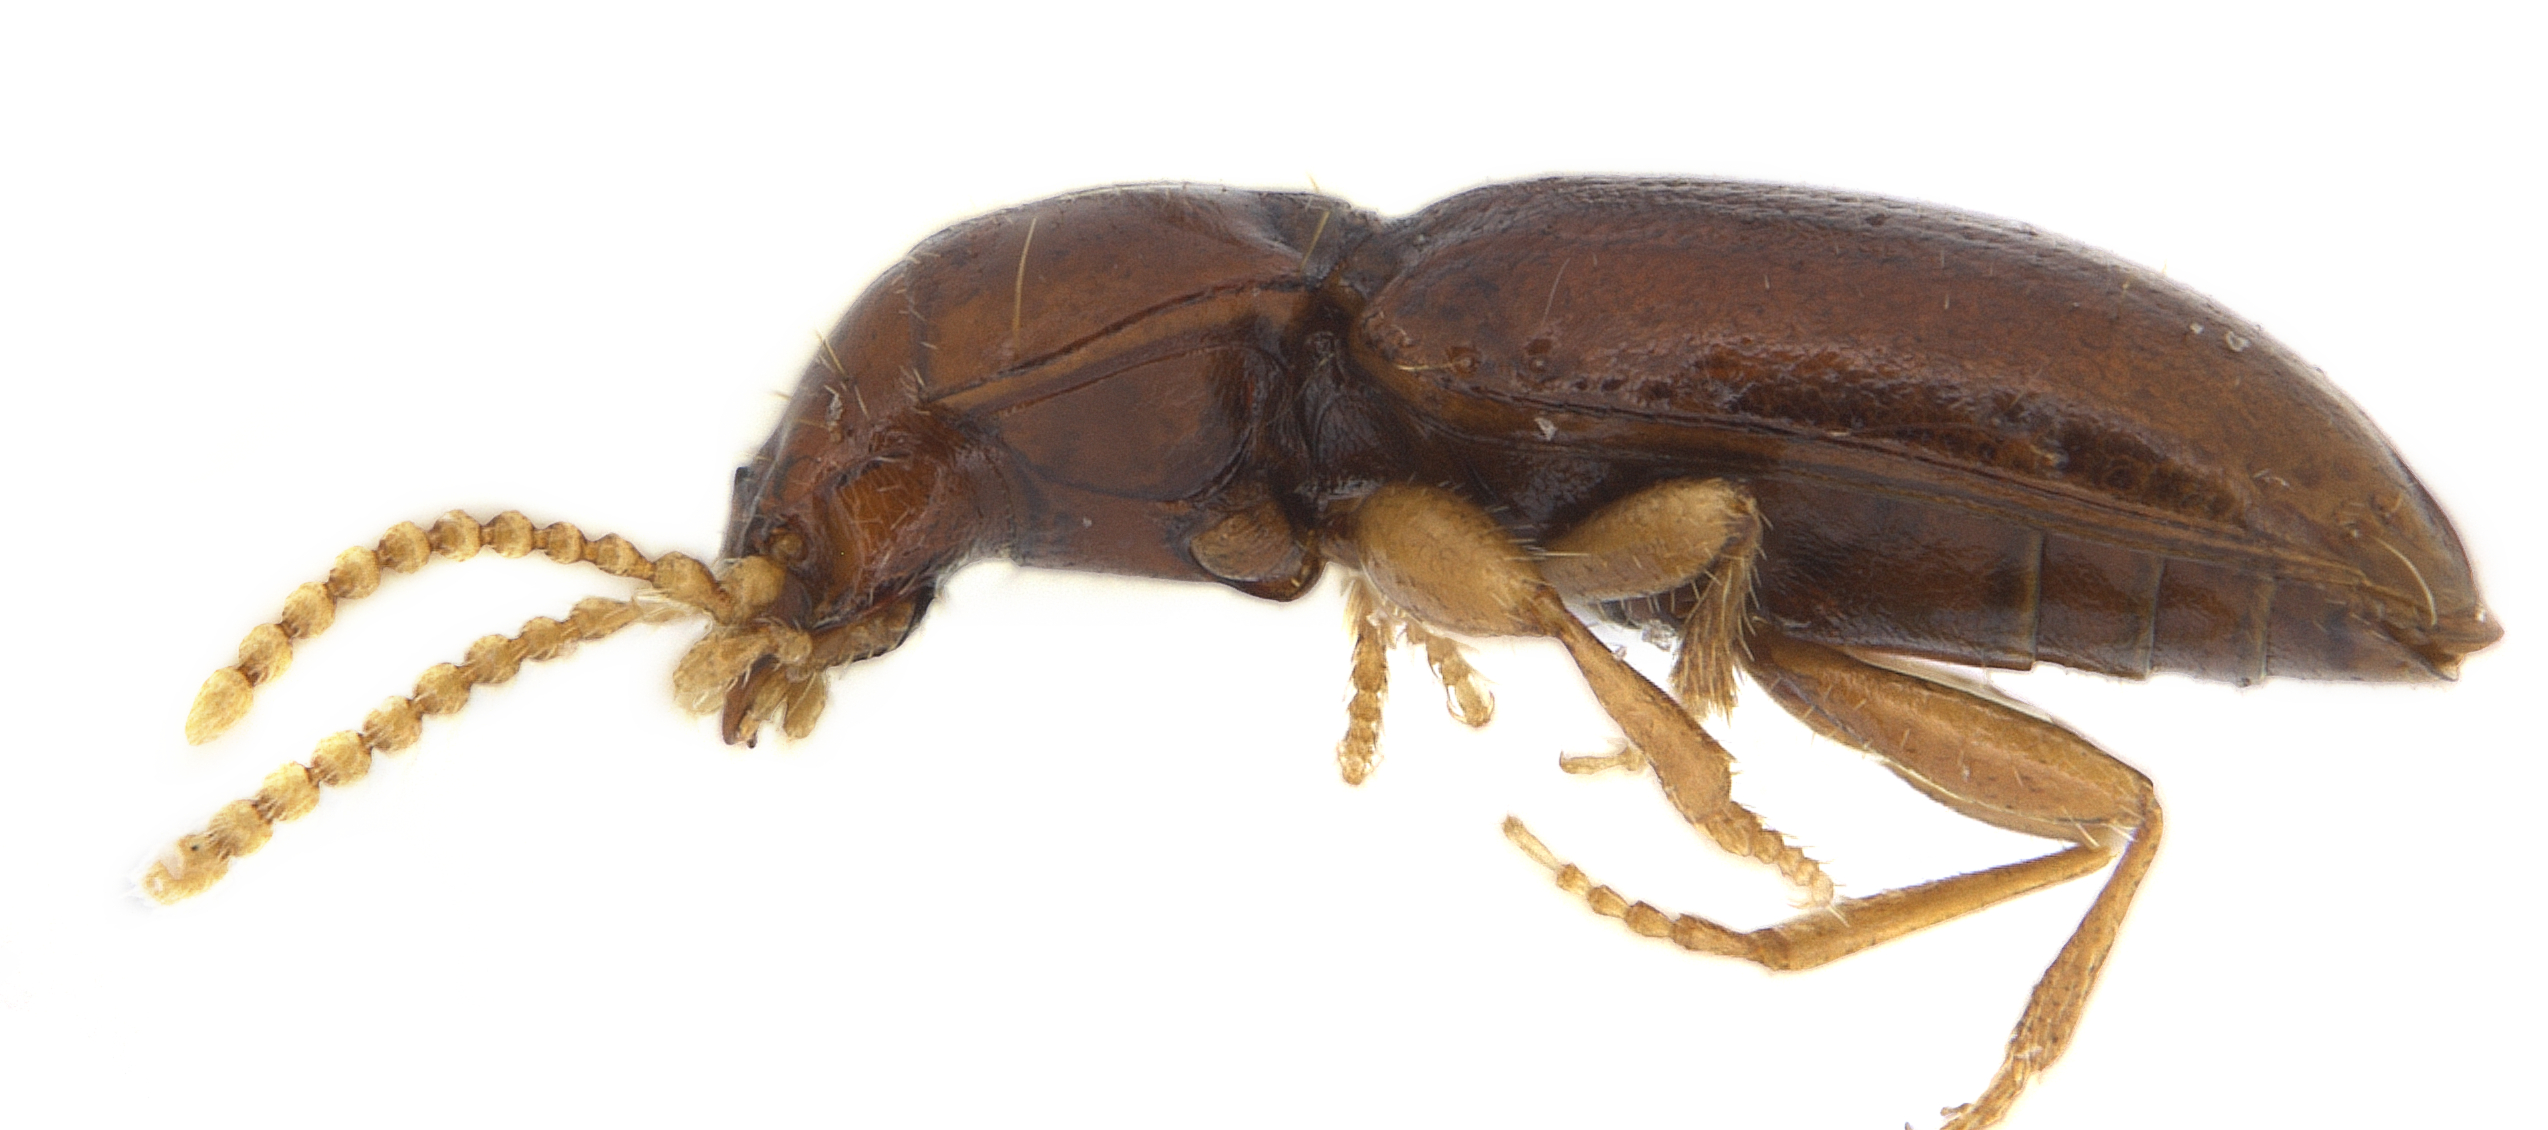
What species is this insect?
Anillinus dohrni
